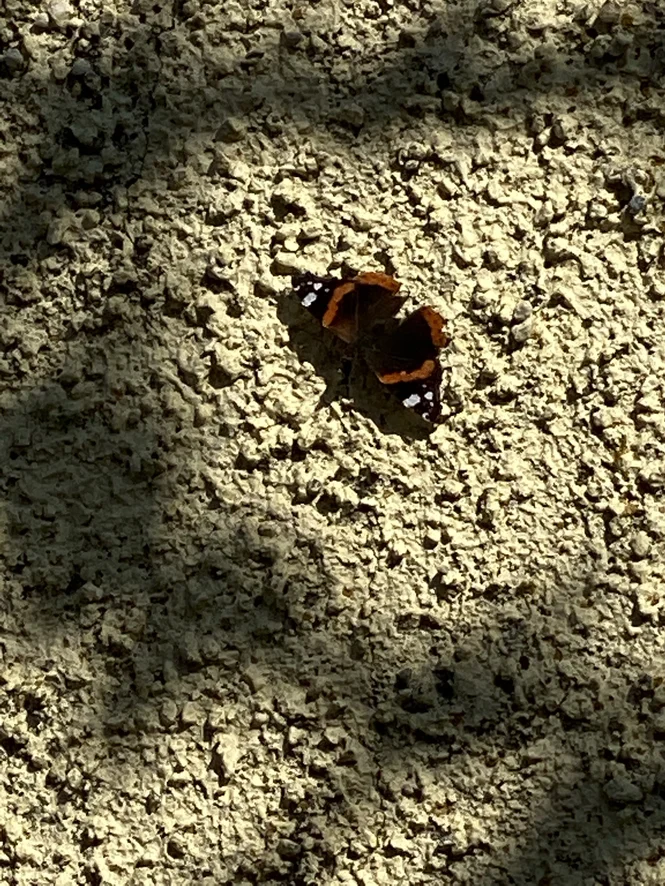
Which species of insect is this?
Vanessa atalanta
